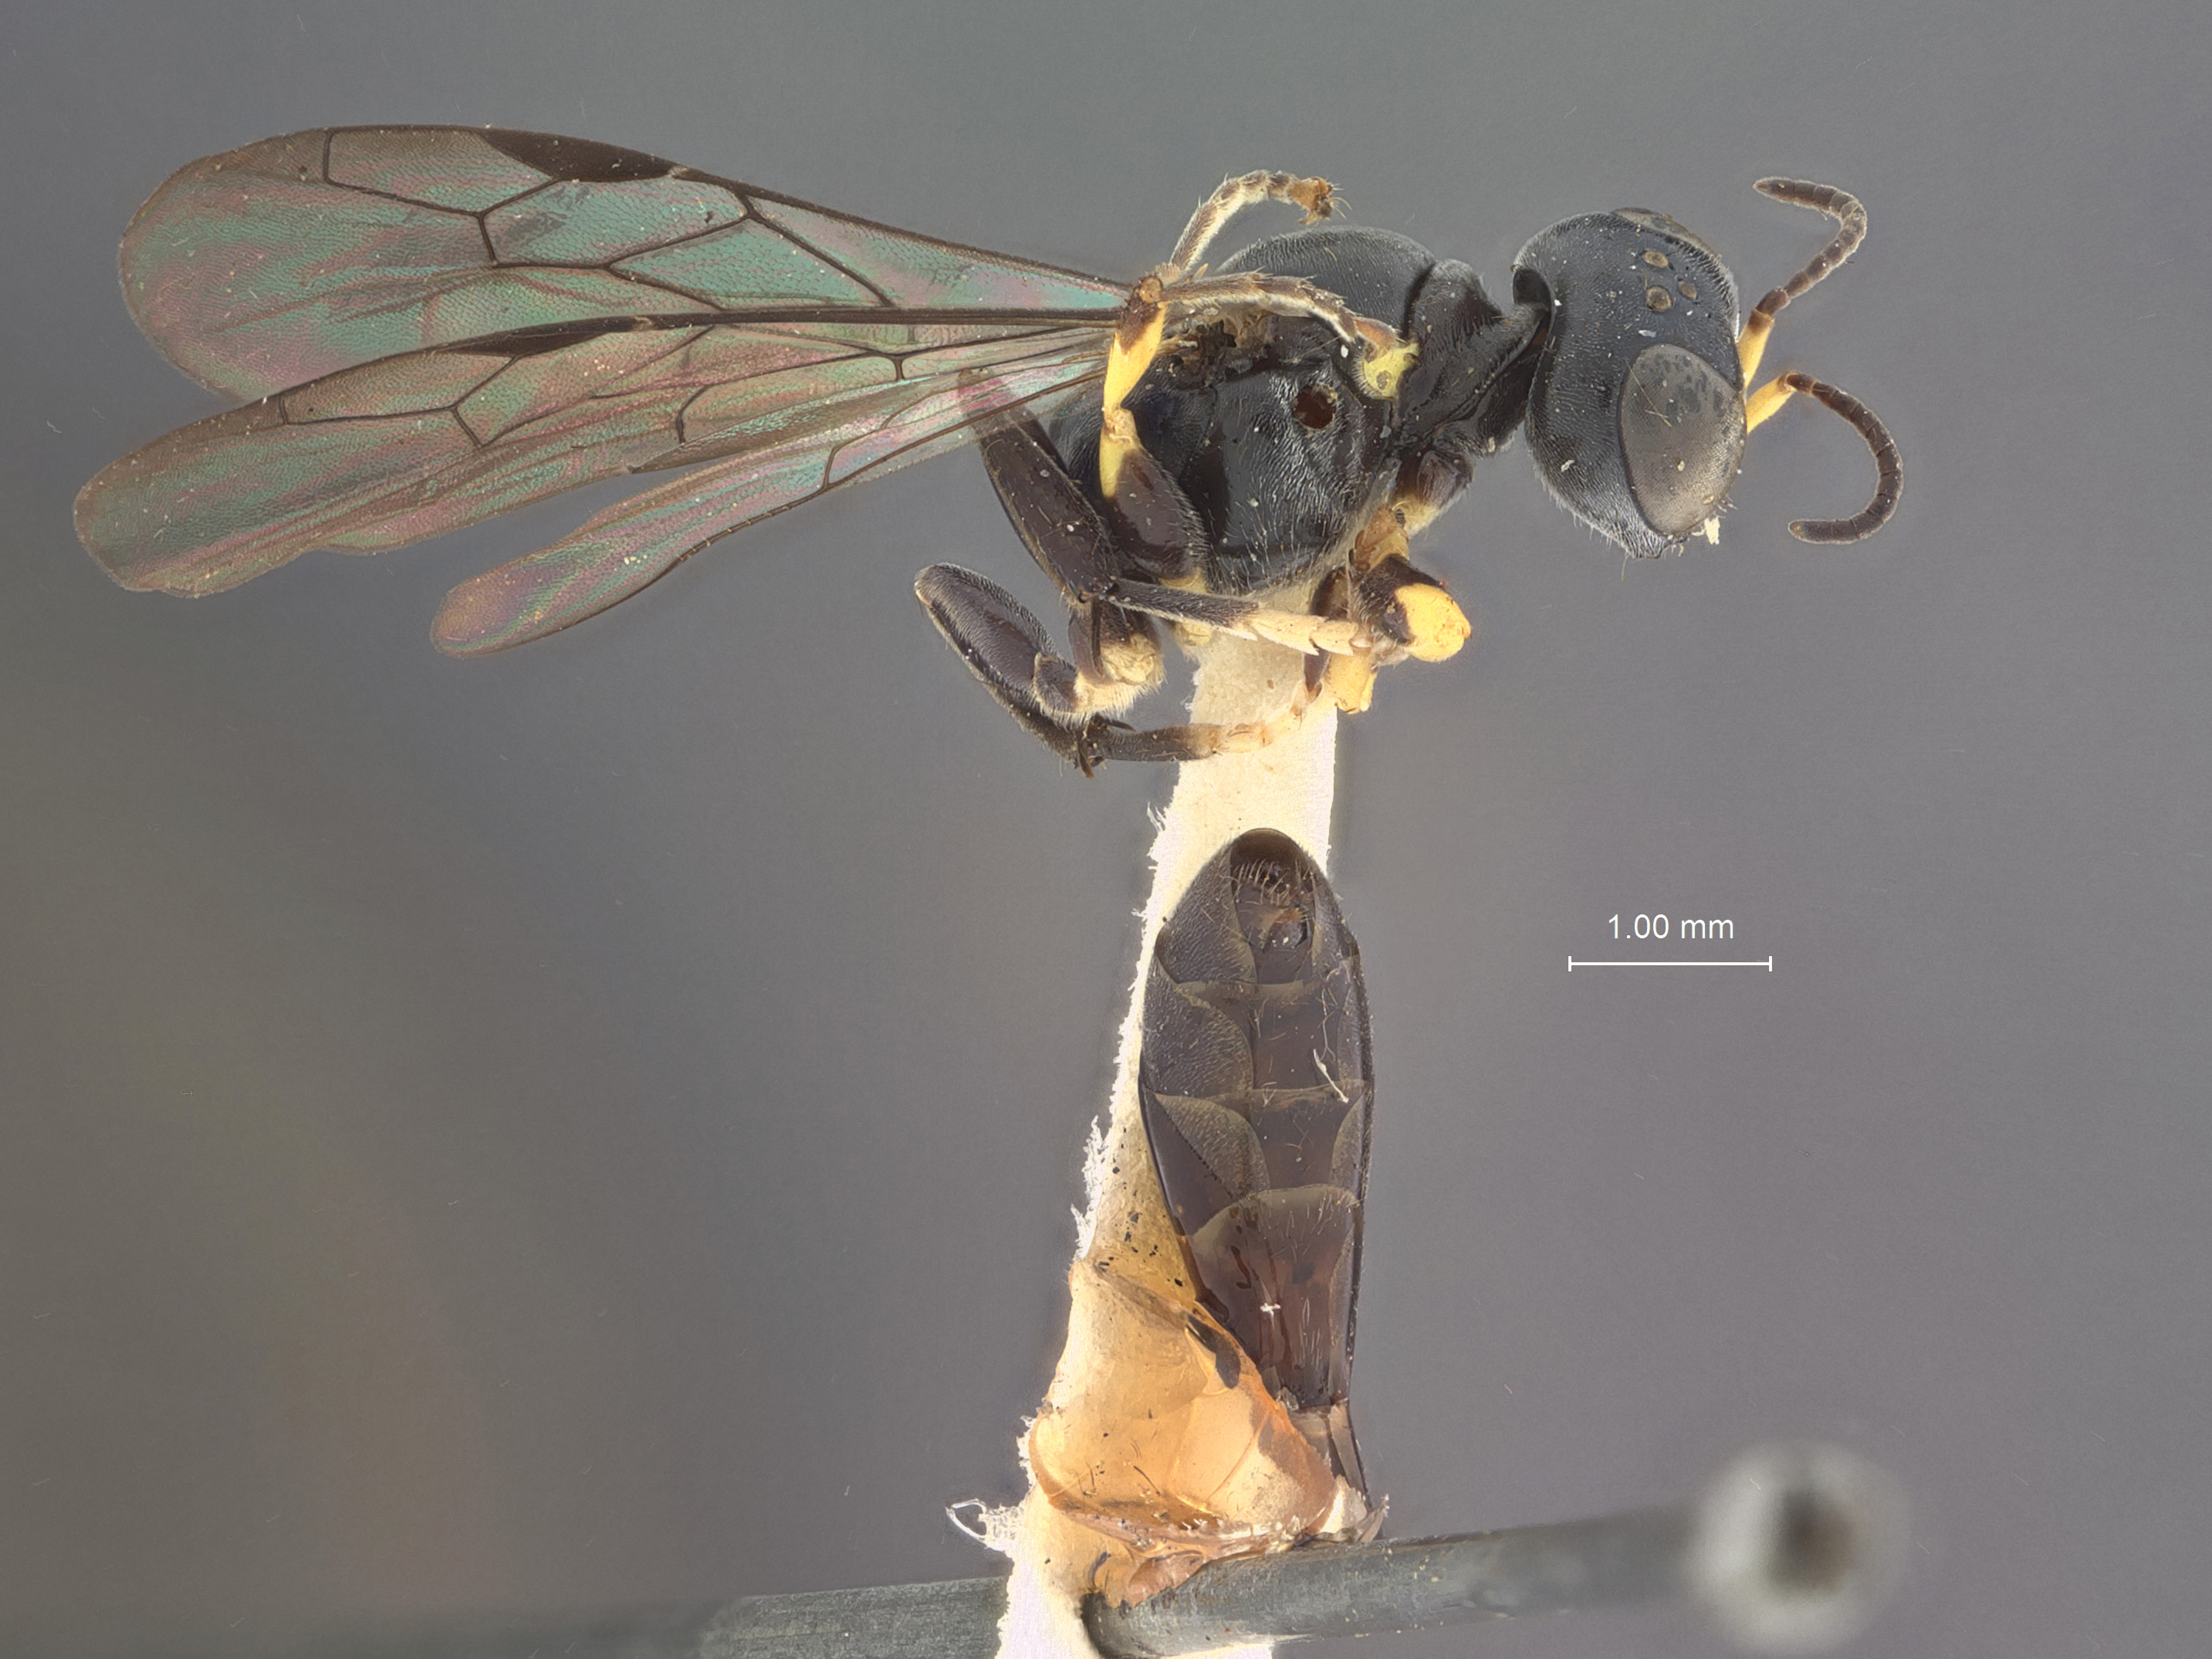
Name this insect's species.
Rhopalum zelandum
